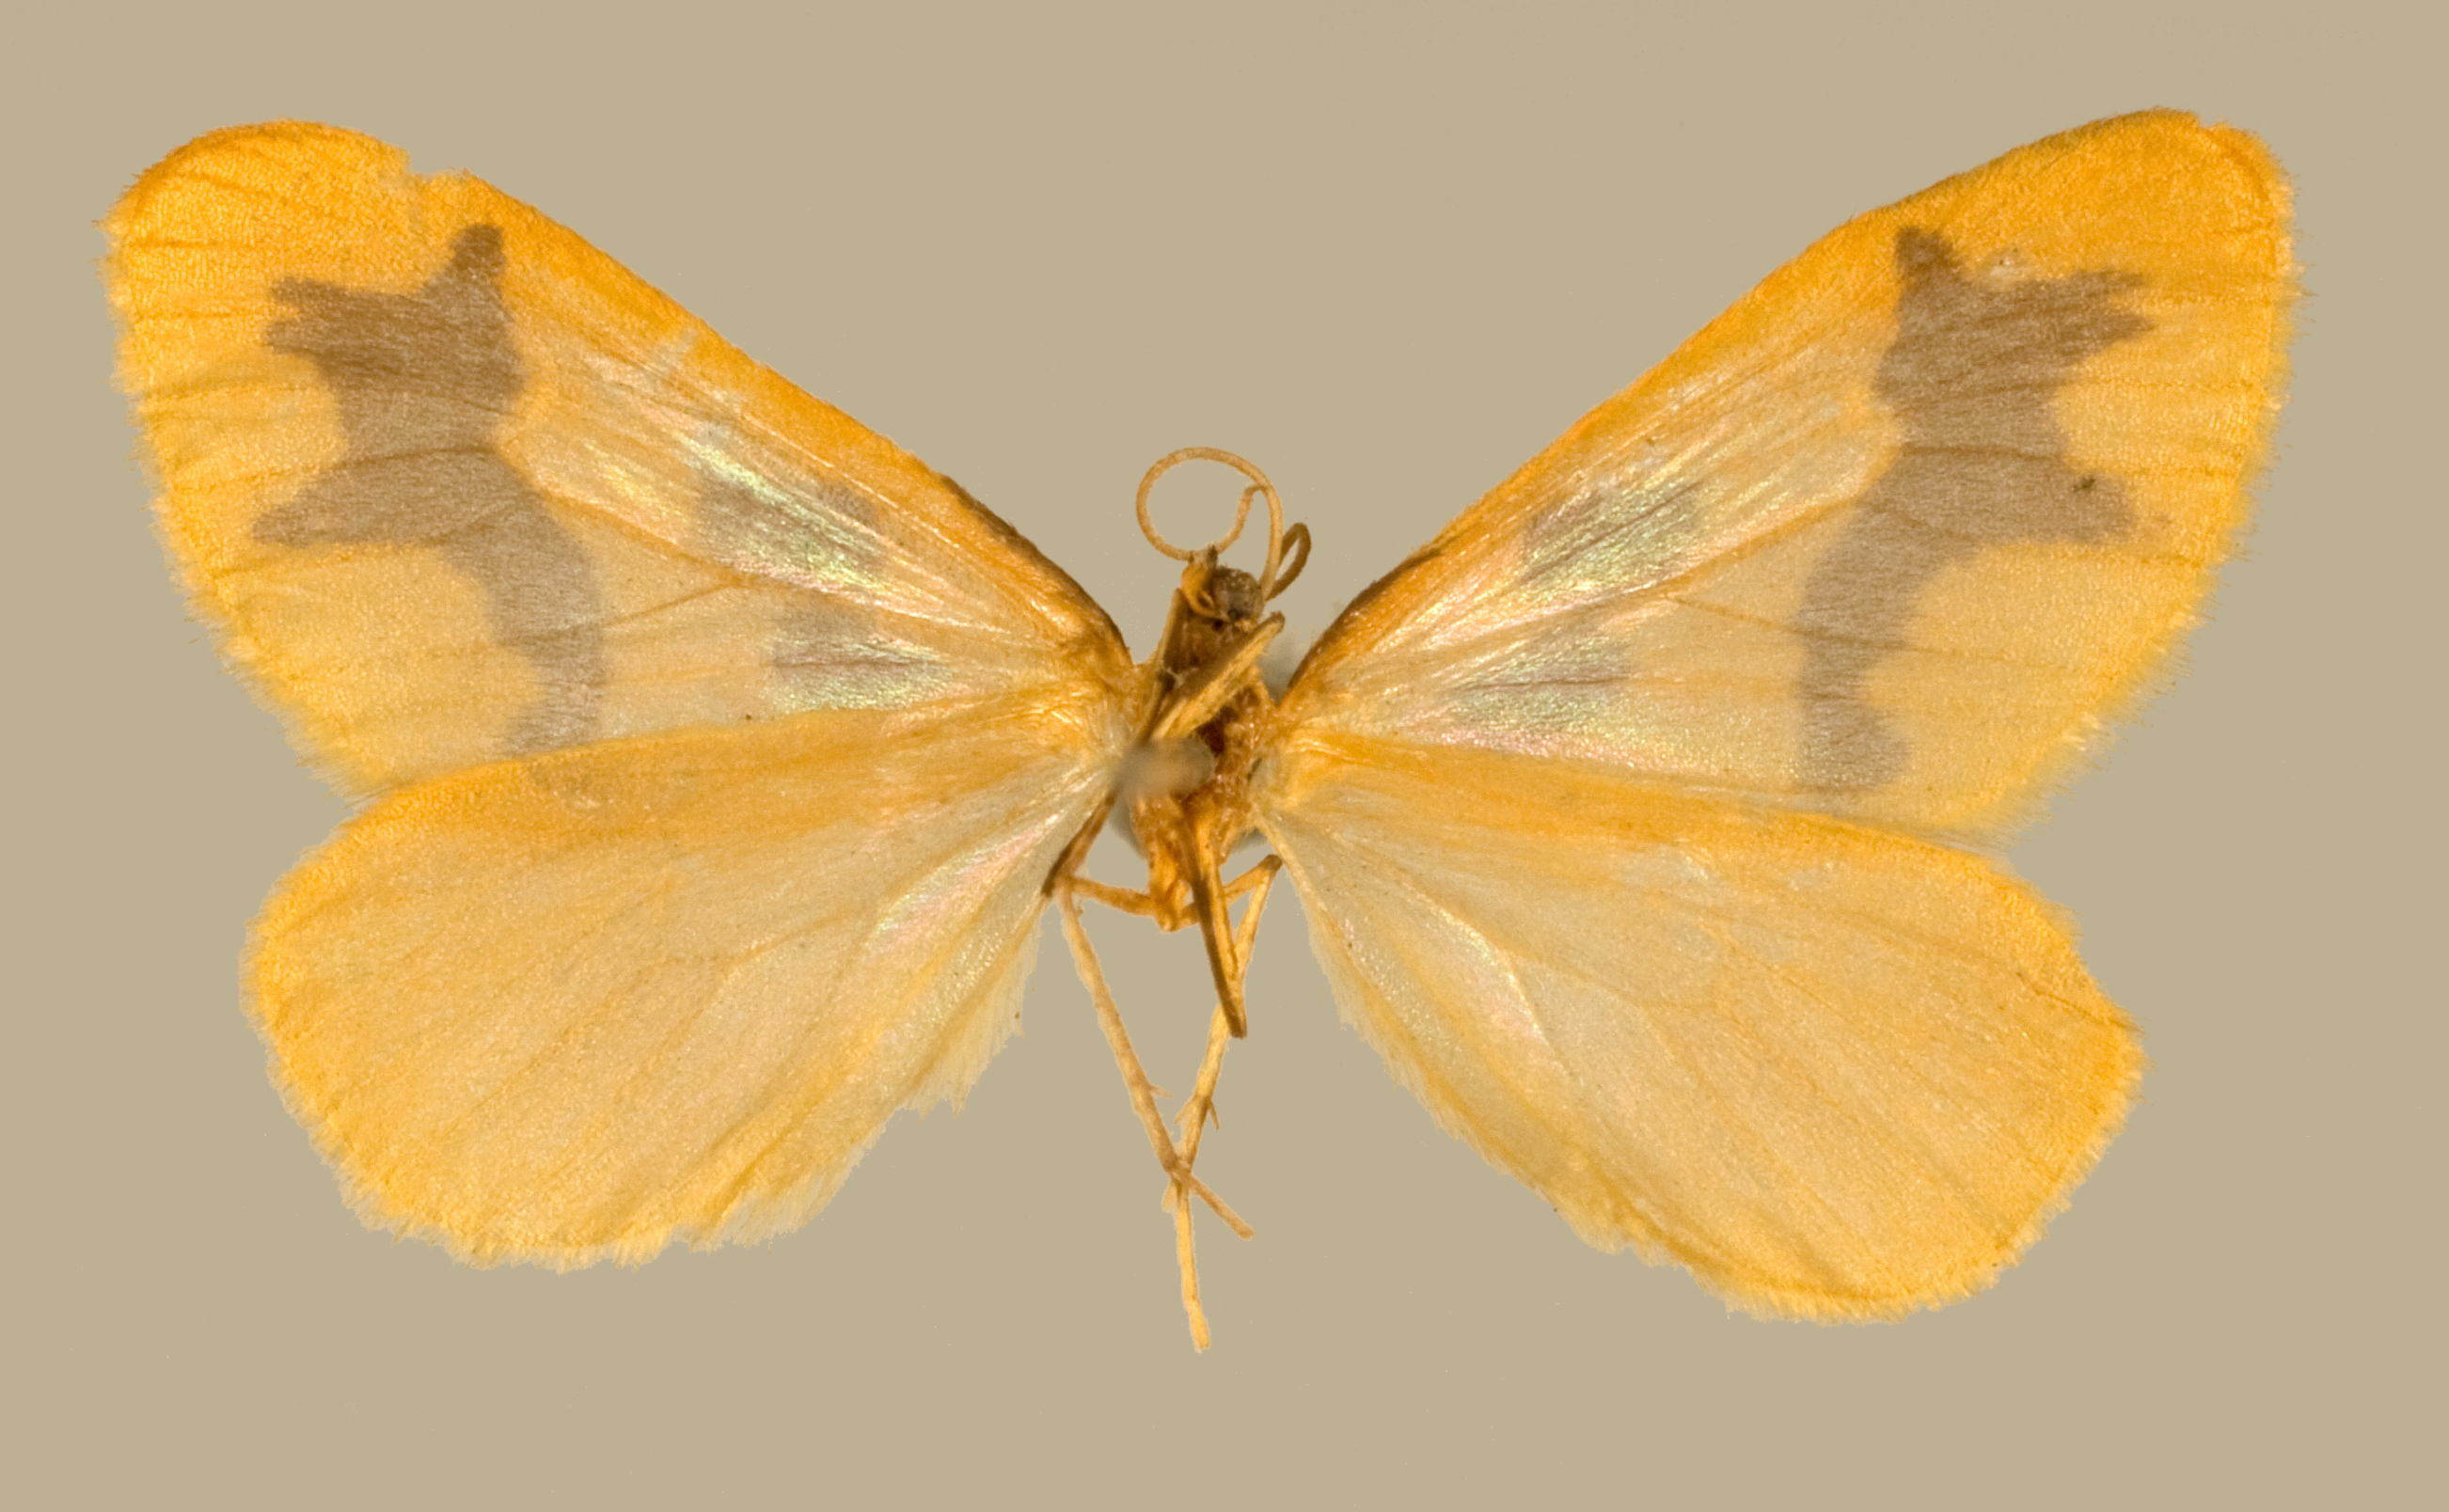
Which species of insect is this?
Euphaenessa pauper
